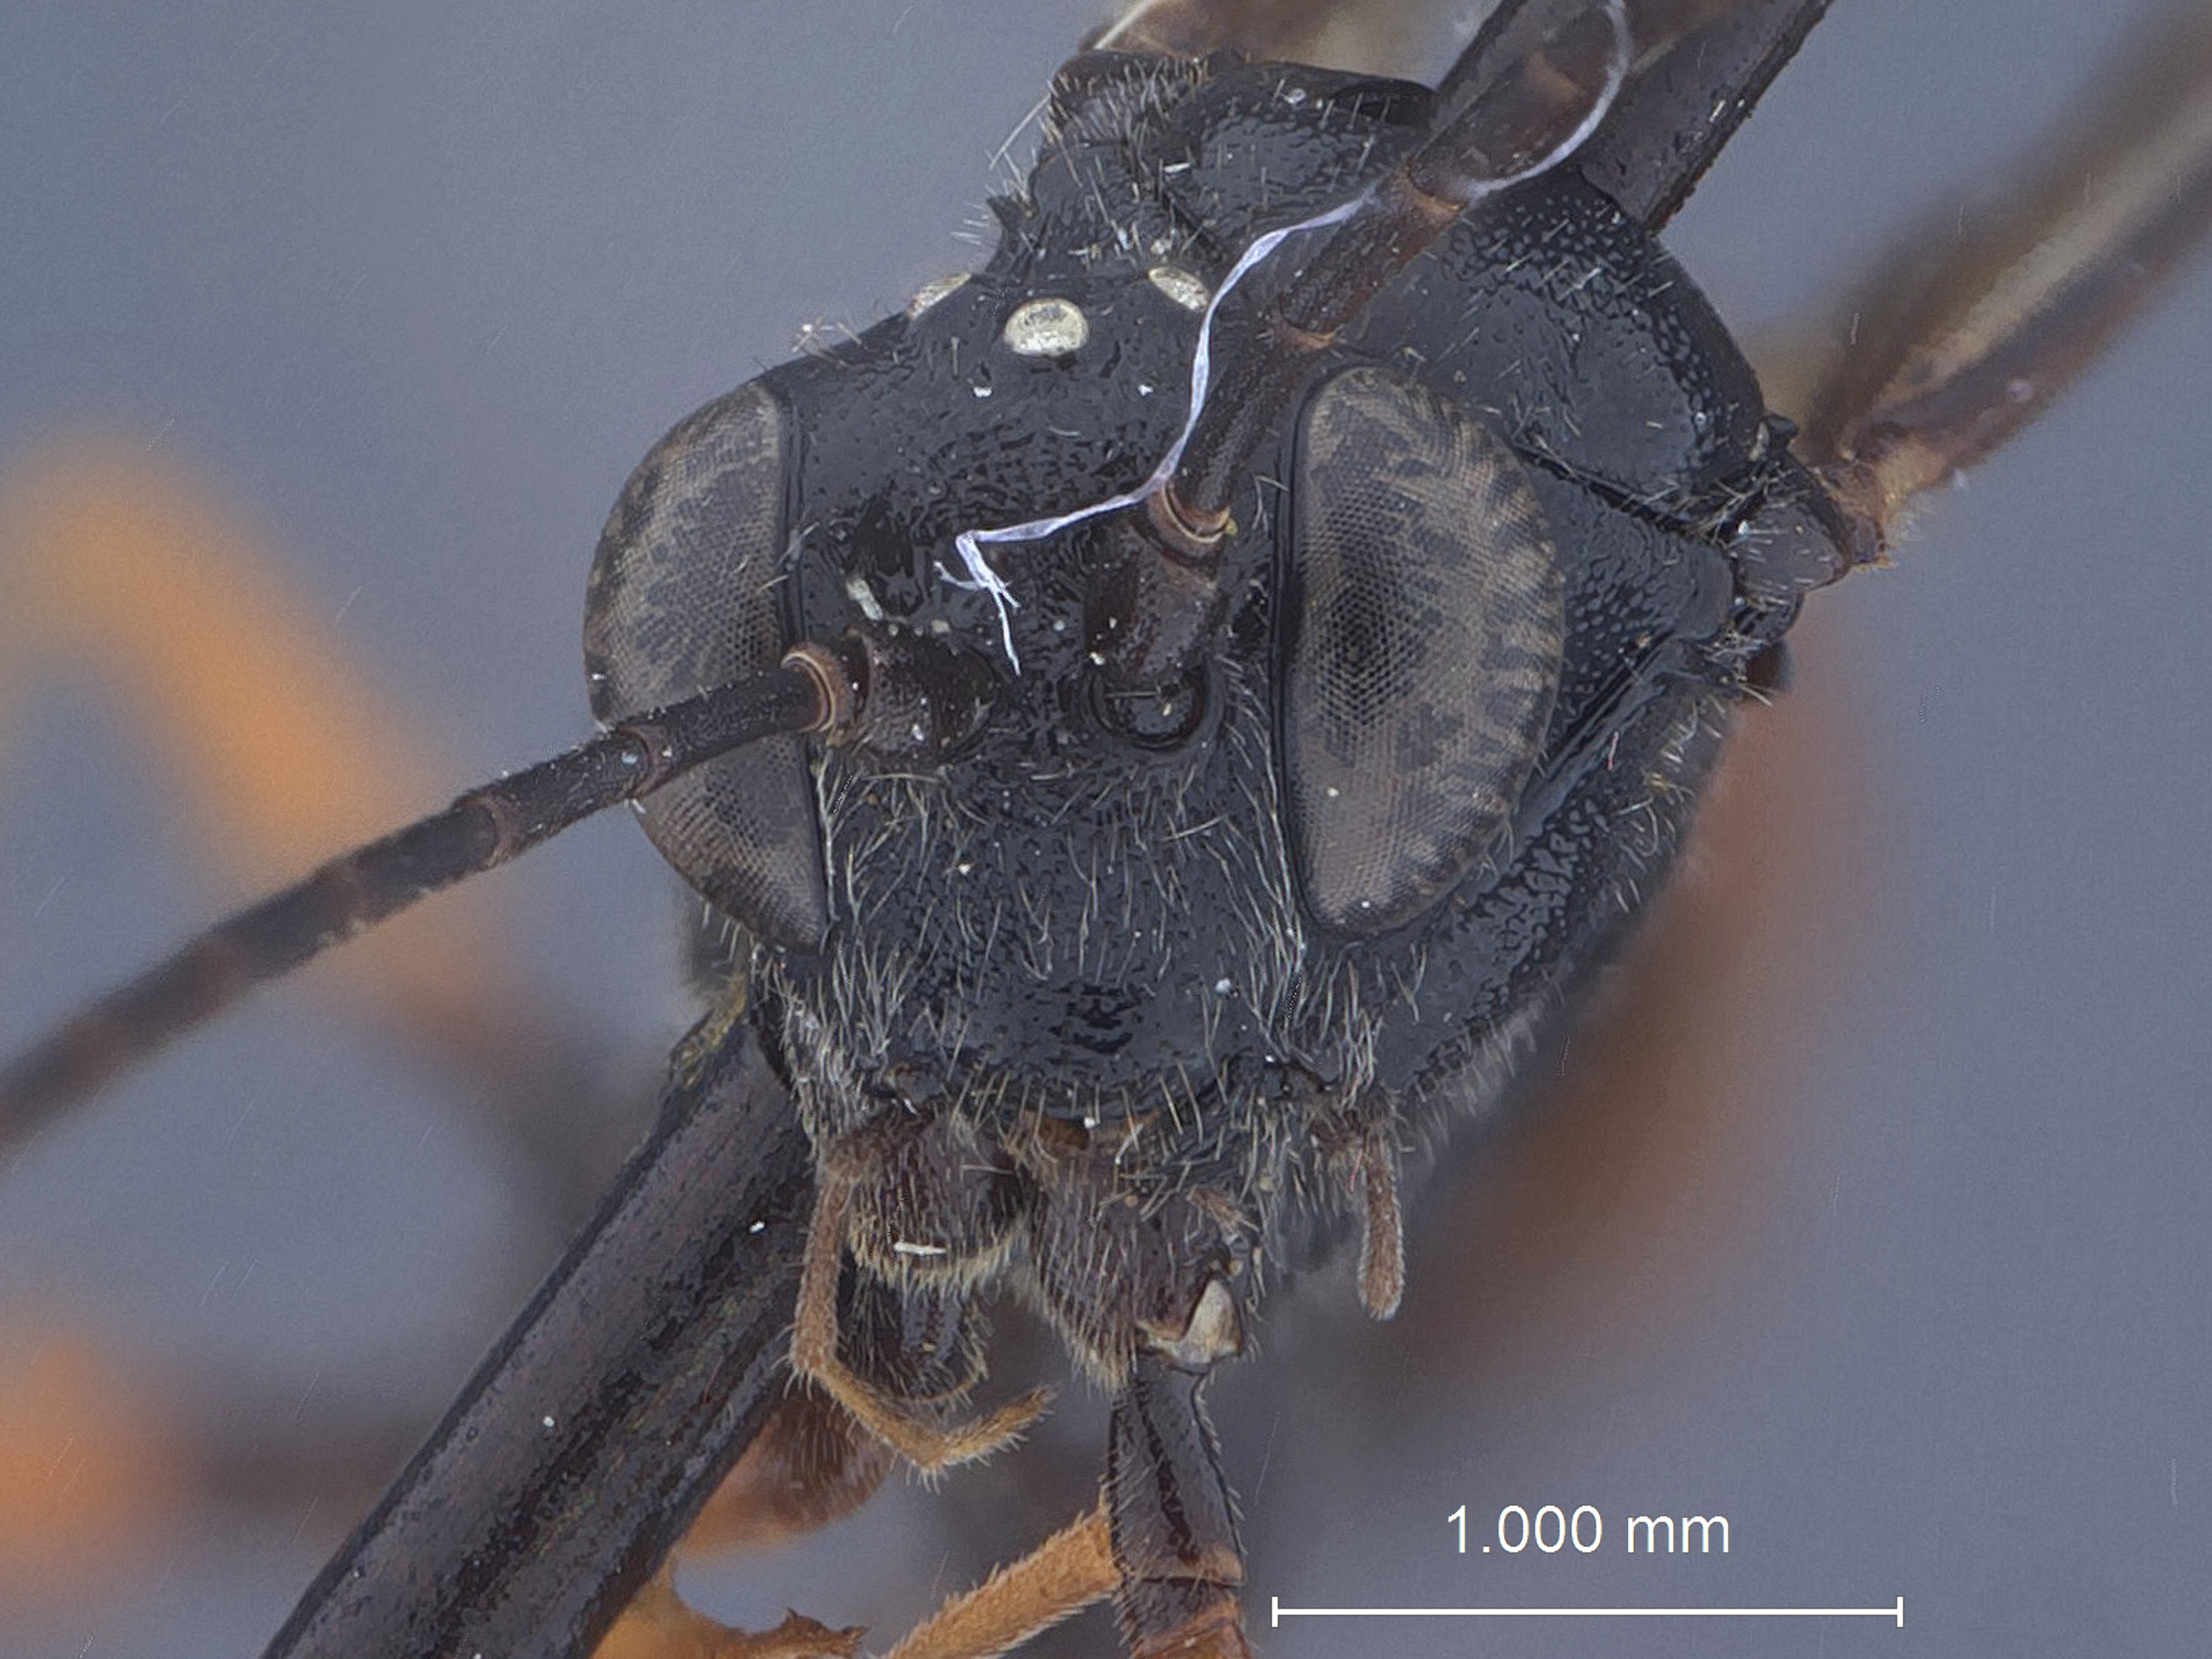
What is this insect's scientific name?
Trychosis latidens
